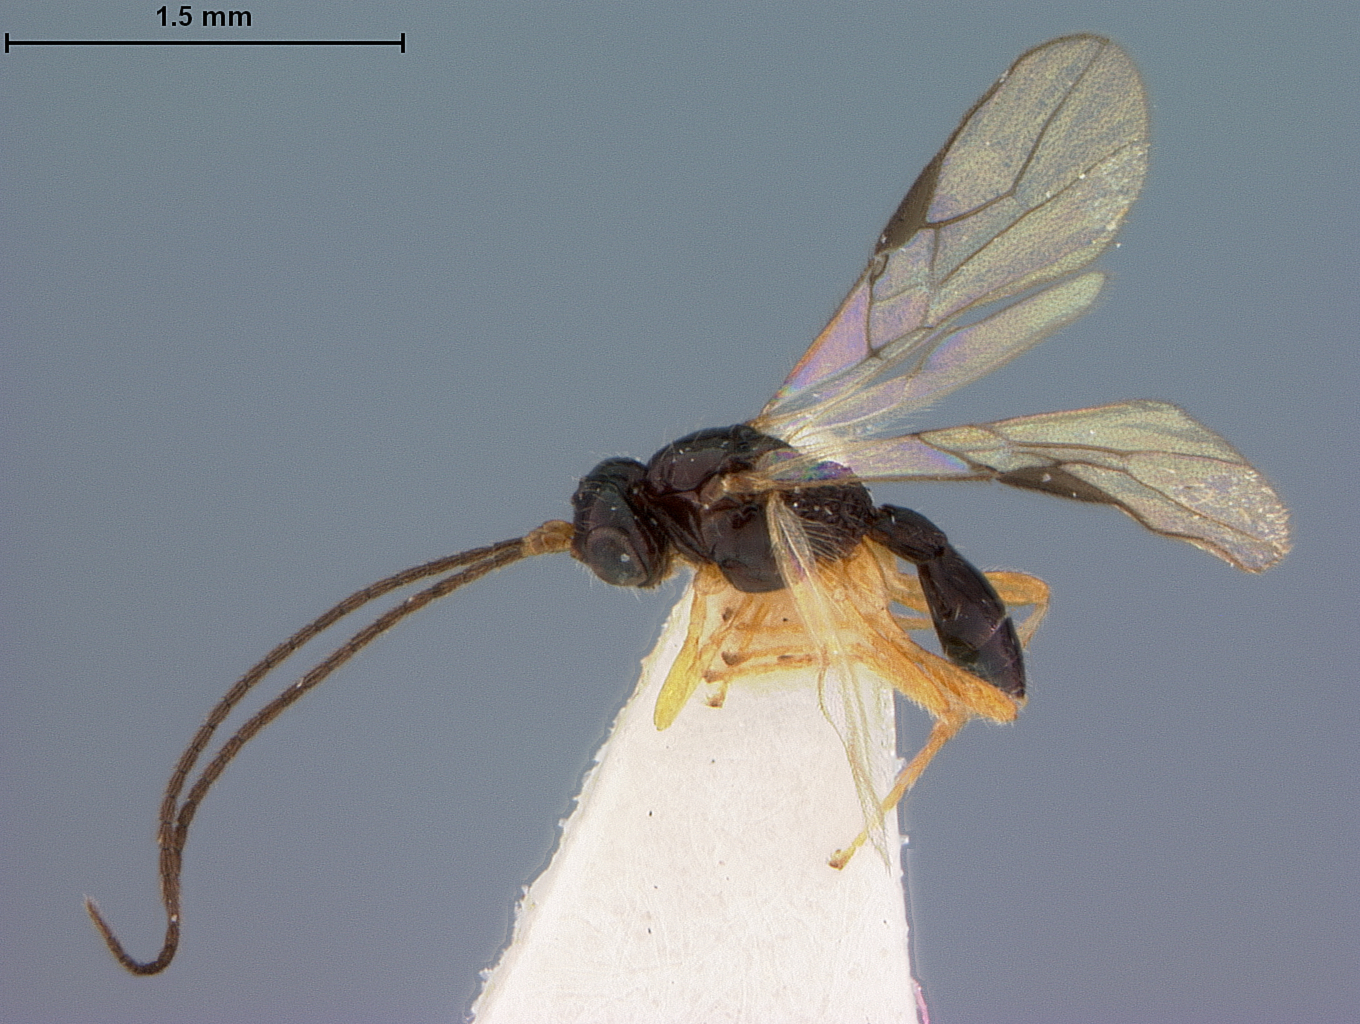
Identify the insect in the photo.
Opius angustisulcus
